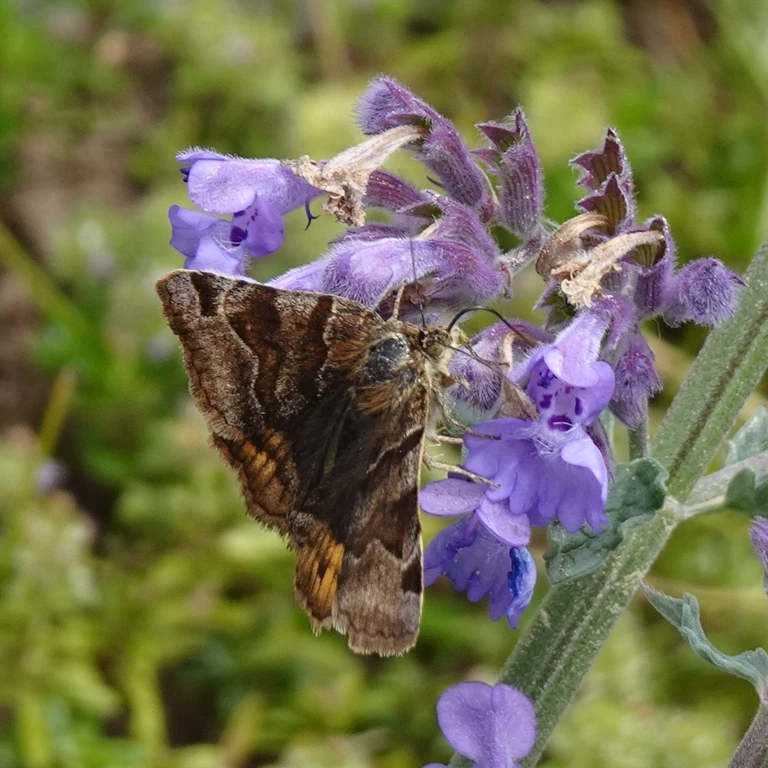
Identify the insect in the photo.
Euclidia glyphica
